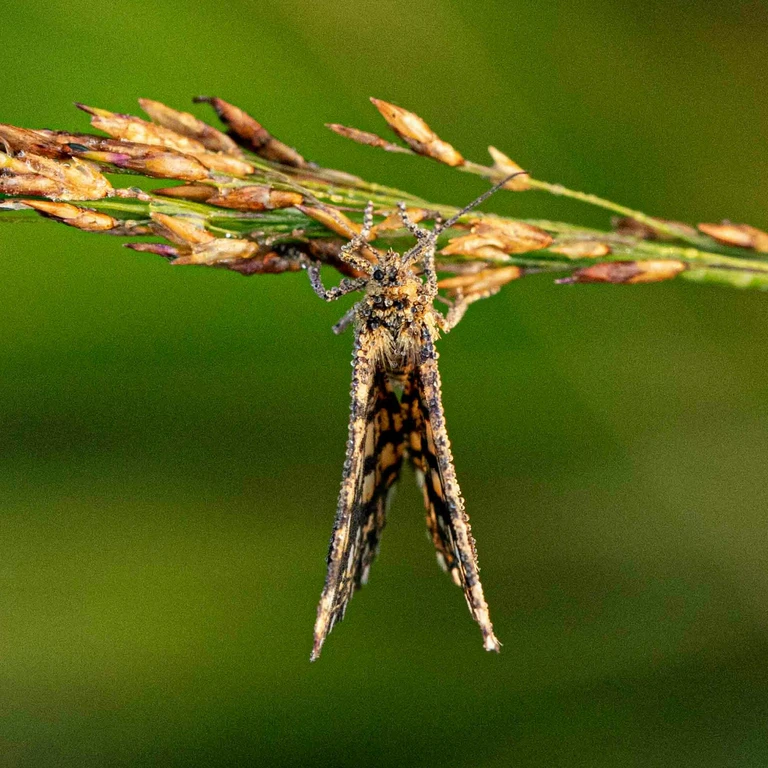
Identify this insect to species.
Chiasmia clathrata
